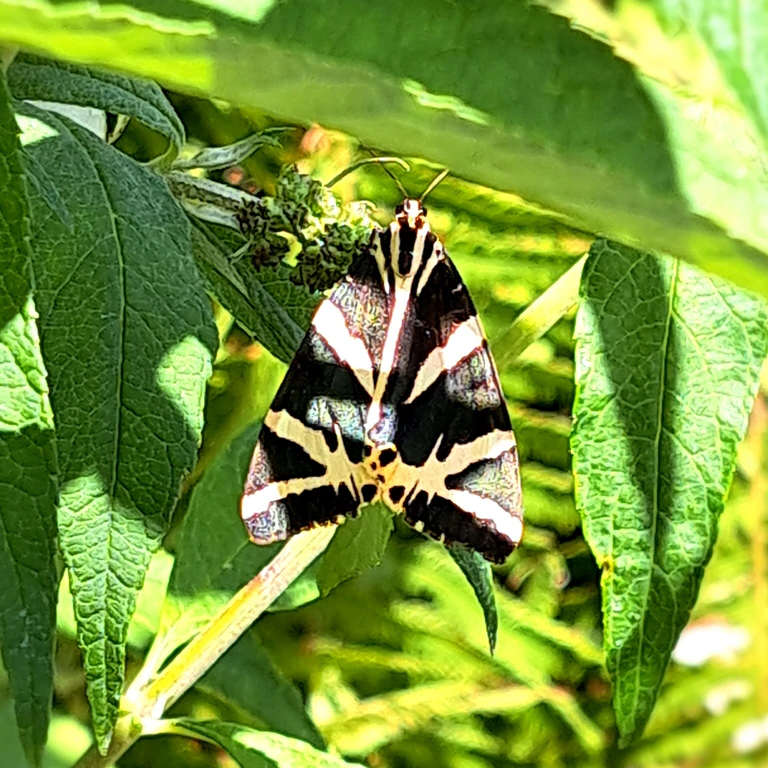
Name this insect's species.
Euplagia quadripunctaria
